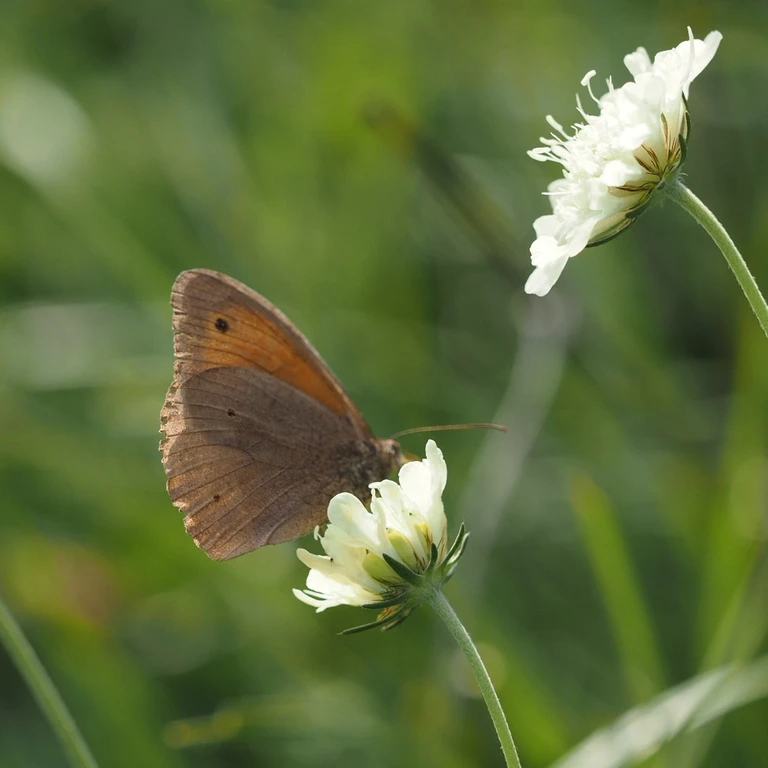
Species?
Maniola jurtina
